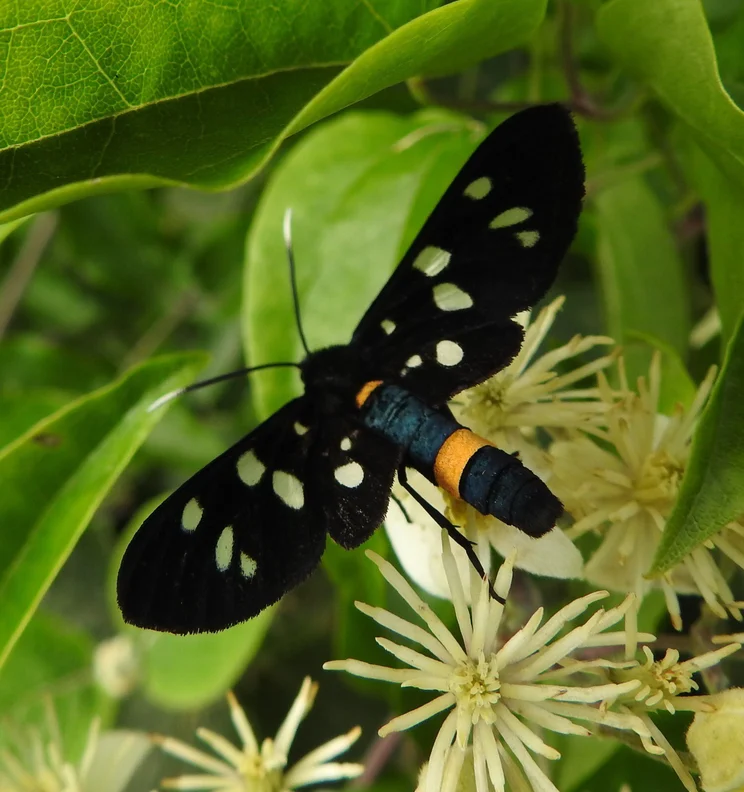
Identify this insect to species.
Amata phegea
